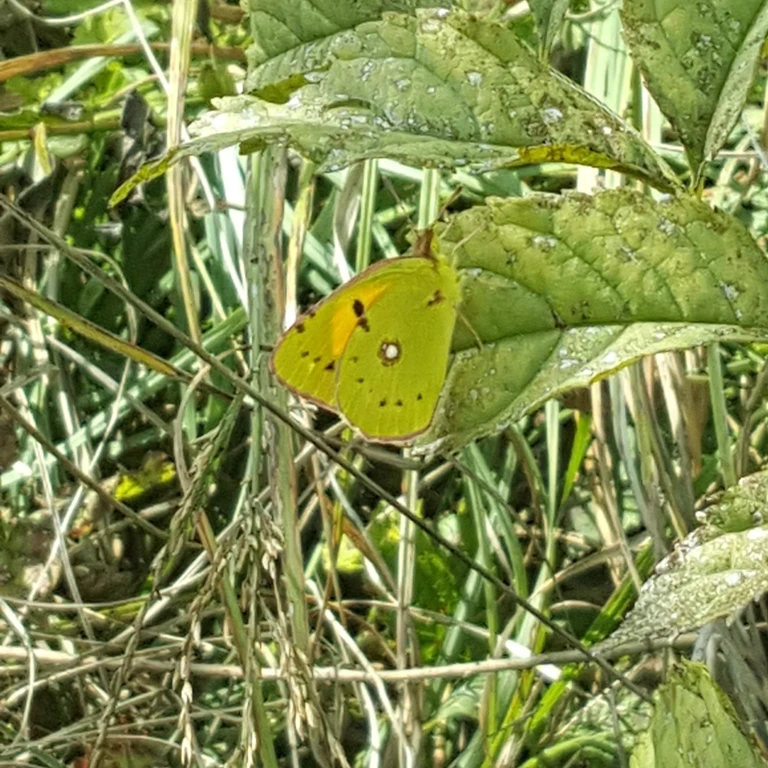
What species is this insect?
Colias croceus
